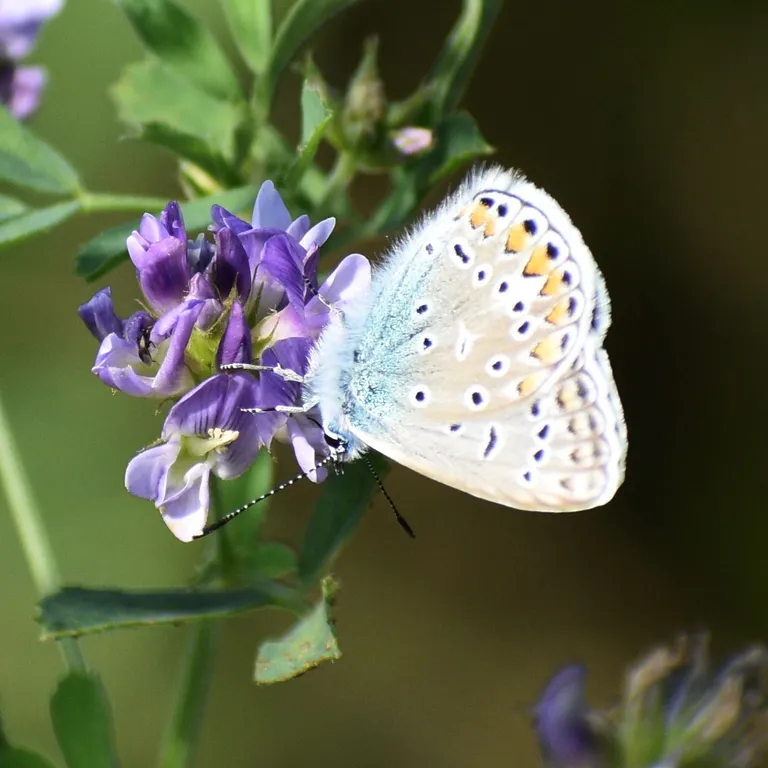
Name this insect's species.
Polyommatus icarus
